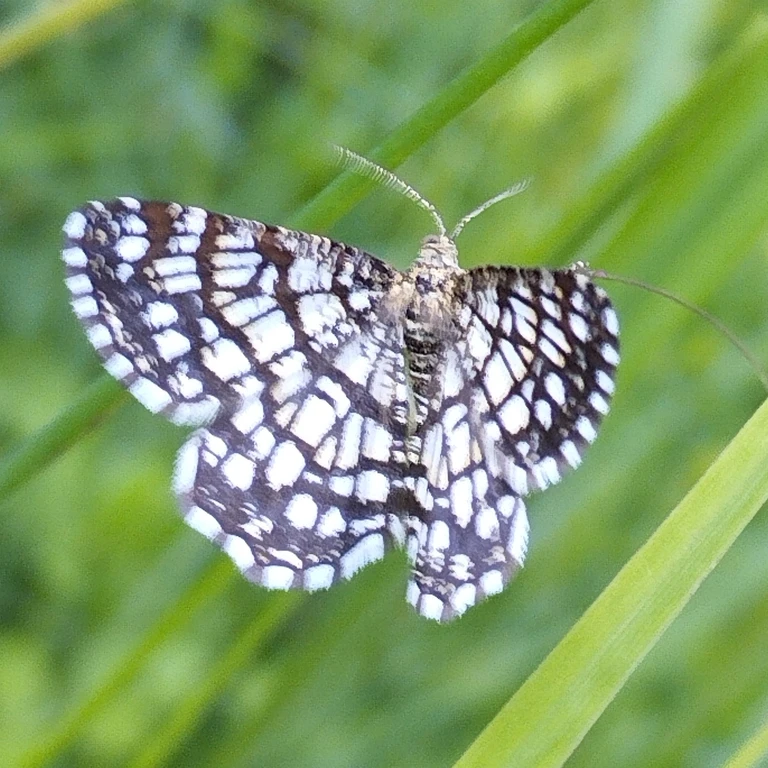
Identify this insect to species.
Chiasmia clathrata
